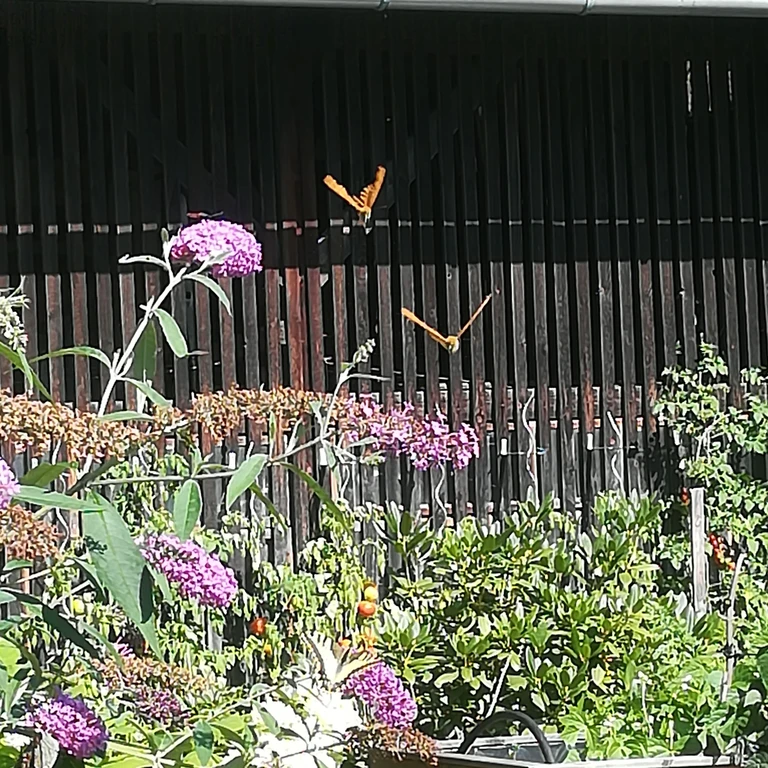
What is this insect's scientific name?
Argynnis paphia
